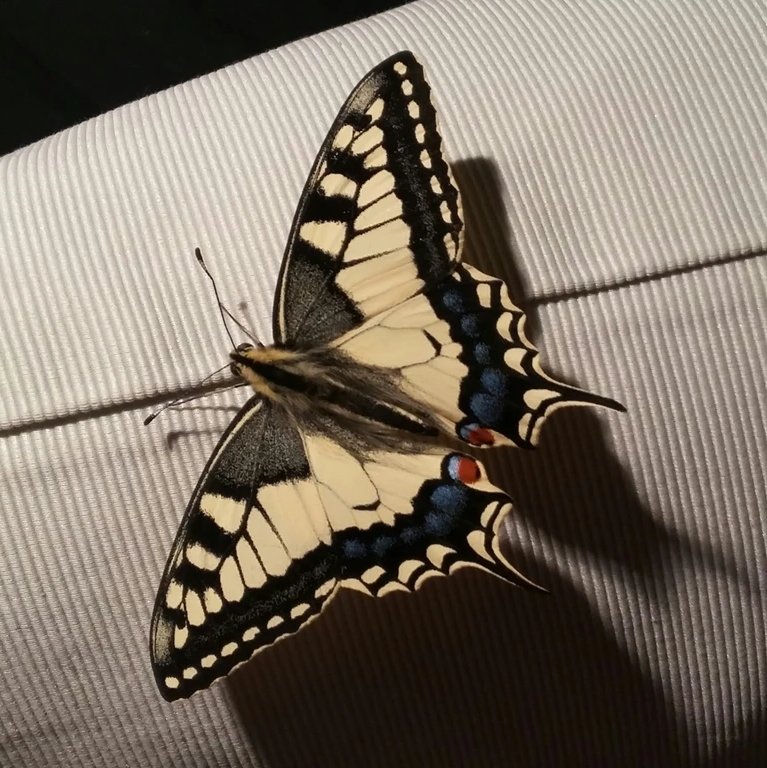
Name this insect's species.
Papilio machaon
